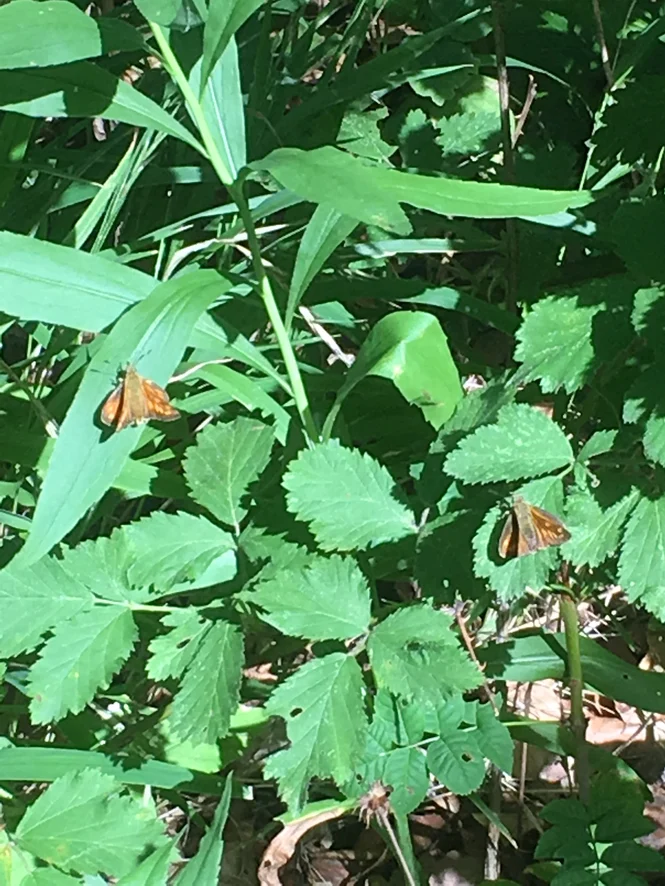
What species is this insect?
Ochlodes sylvanus (also Ochlodes venata)
